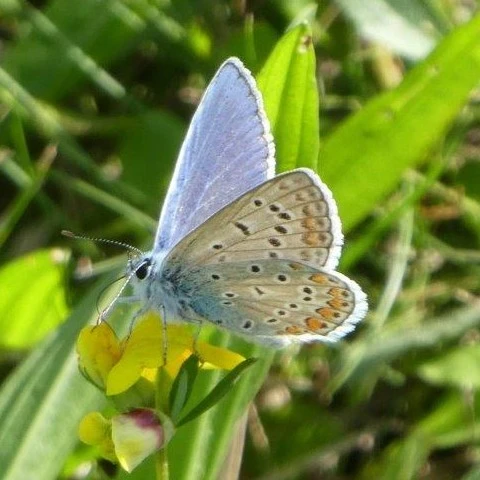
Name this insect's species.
Polyommatus icarus
